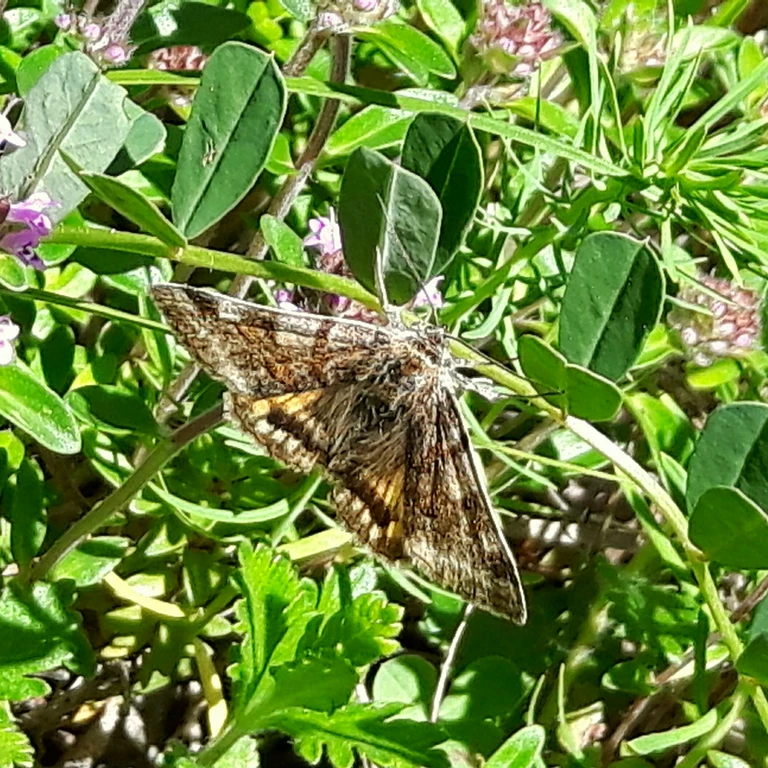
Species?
Euclidia glyphica
